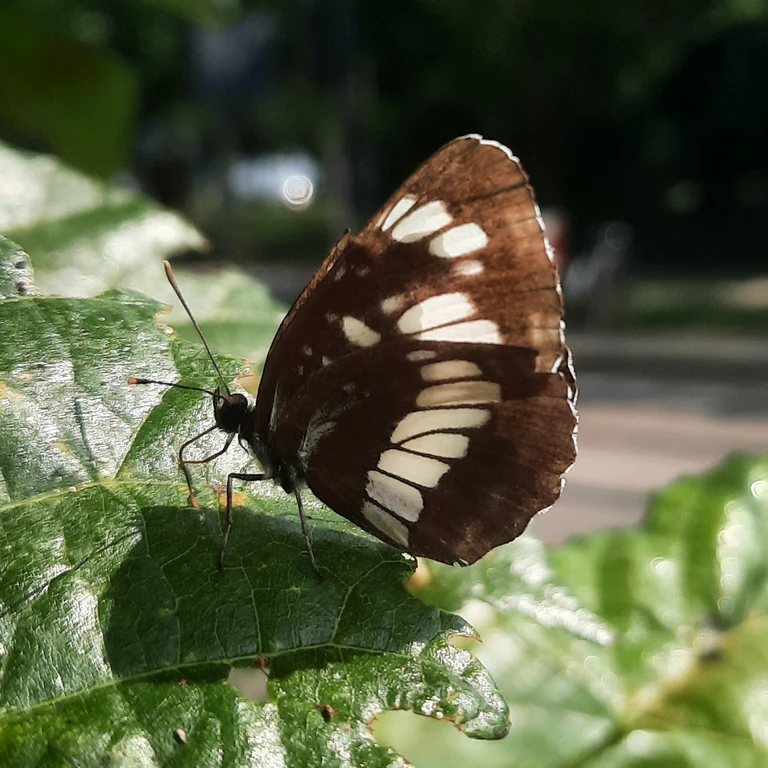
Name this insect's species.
Neptis rivularis
